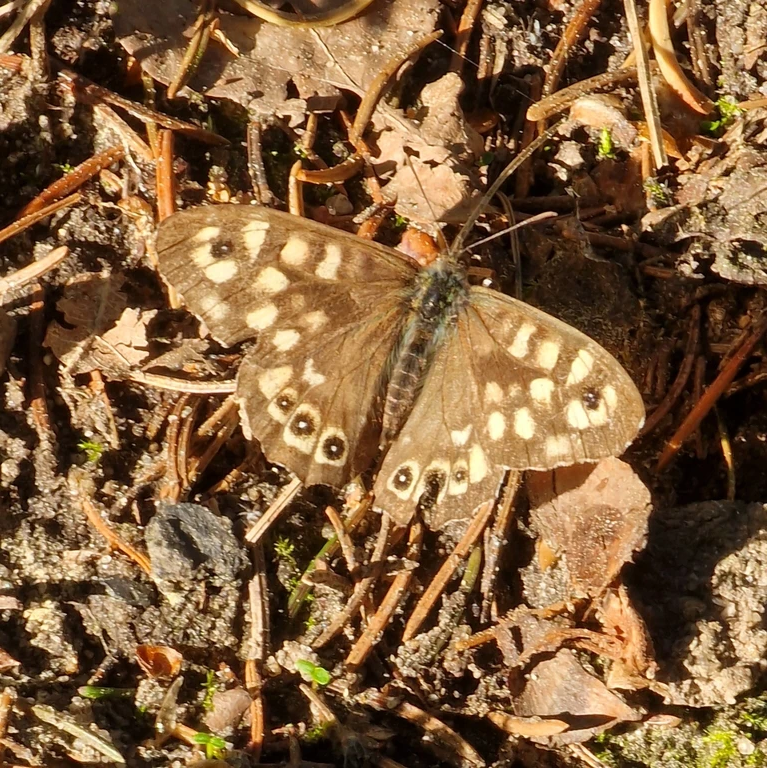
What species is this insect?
Pararge aegeria
